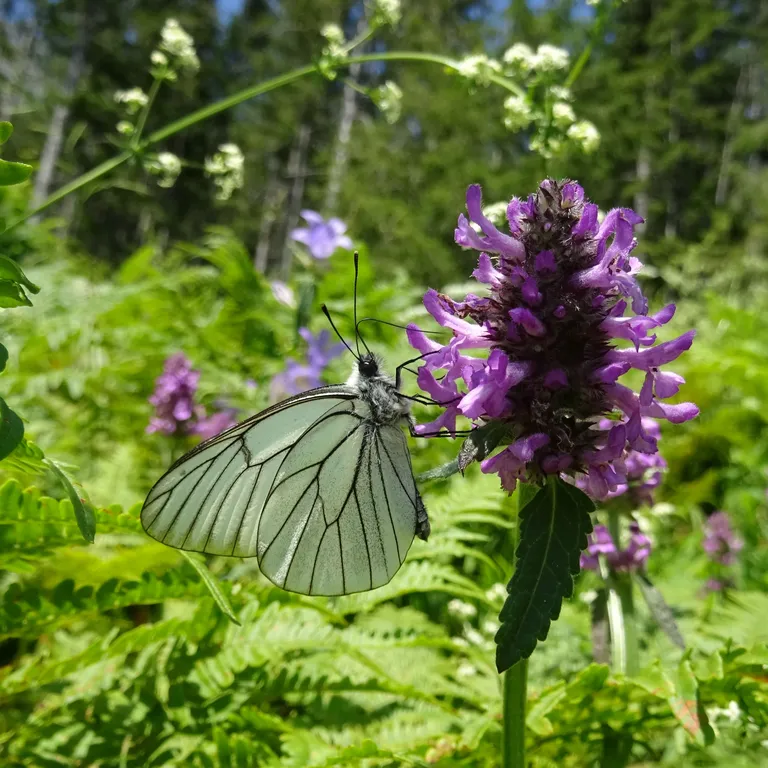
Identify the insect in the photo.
Aporia crataegi
